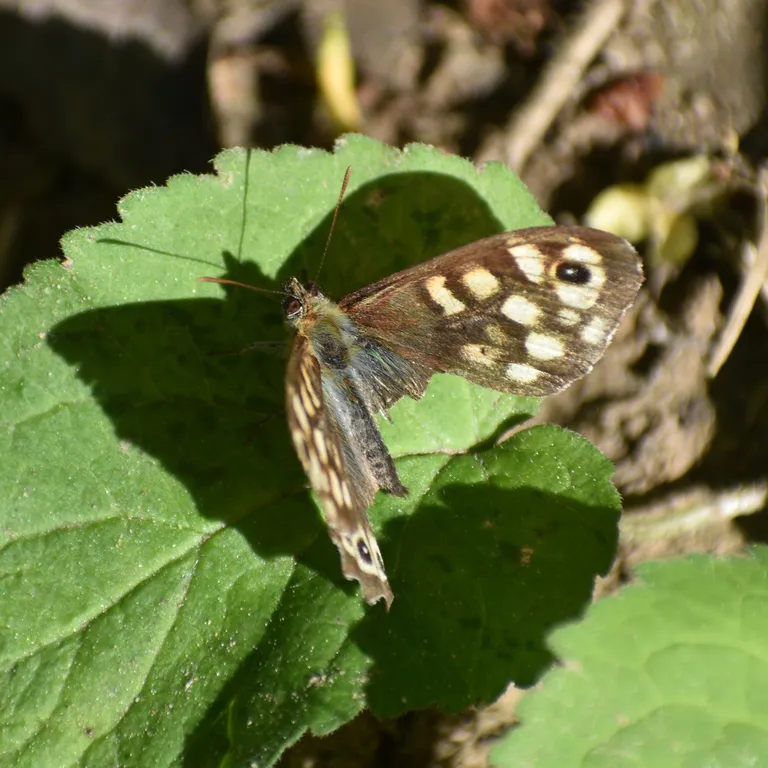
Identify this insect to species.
Pararge aegeria
